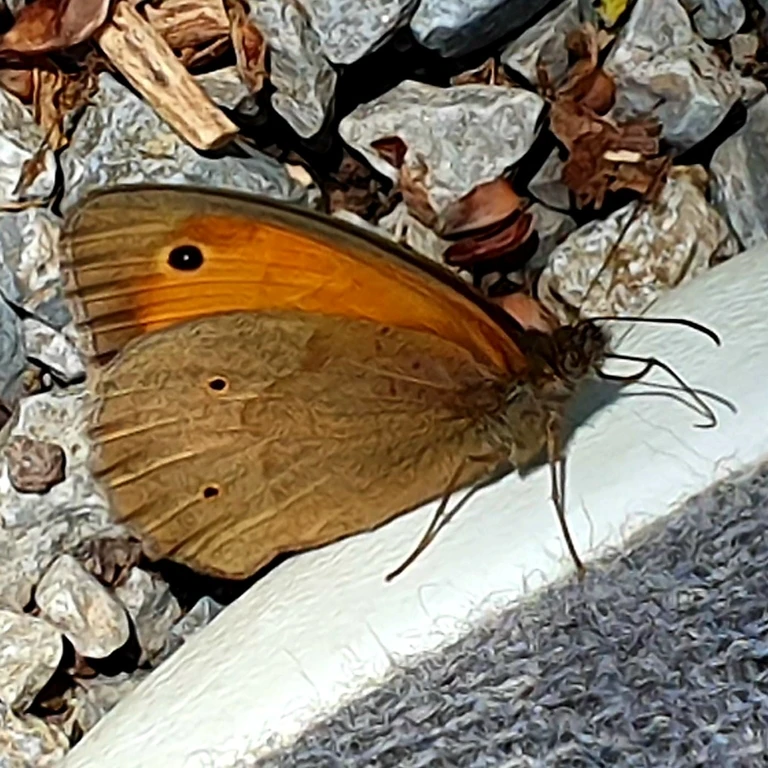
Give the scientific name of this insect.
Maniola jurtina
